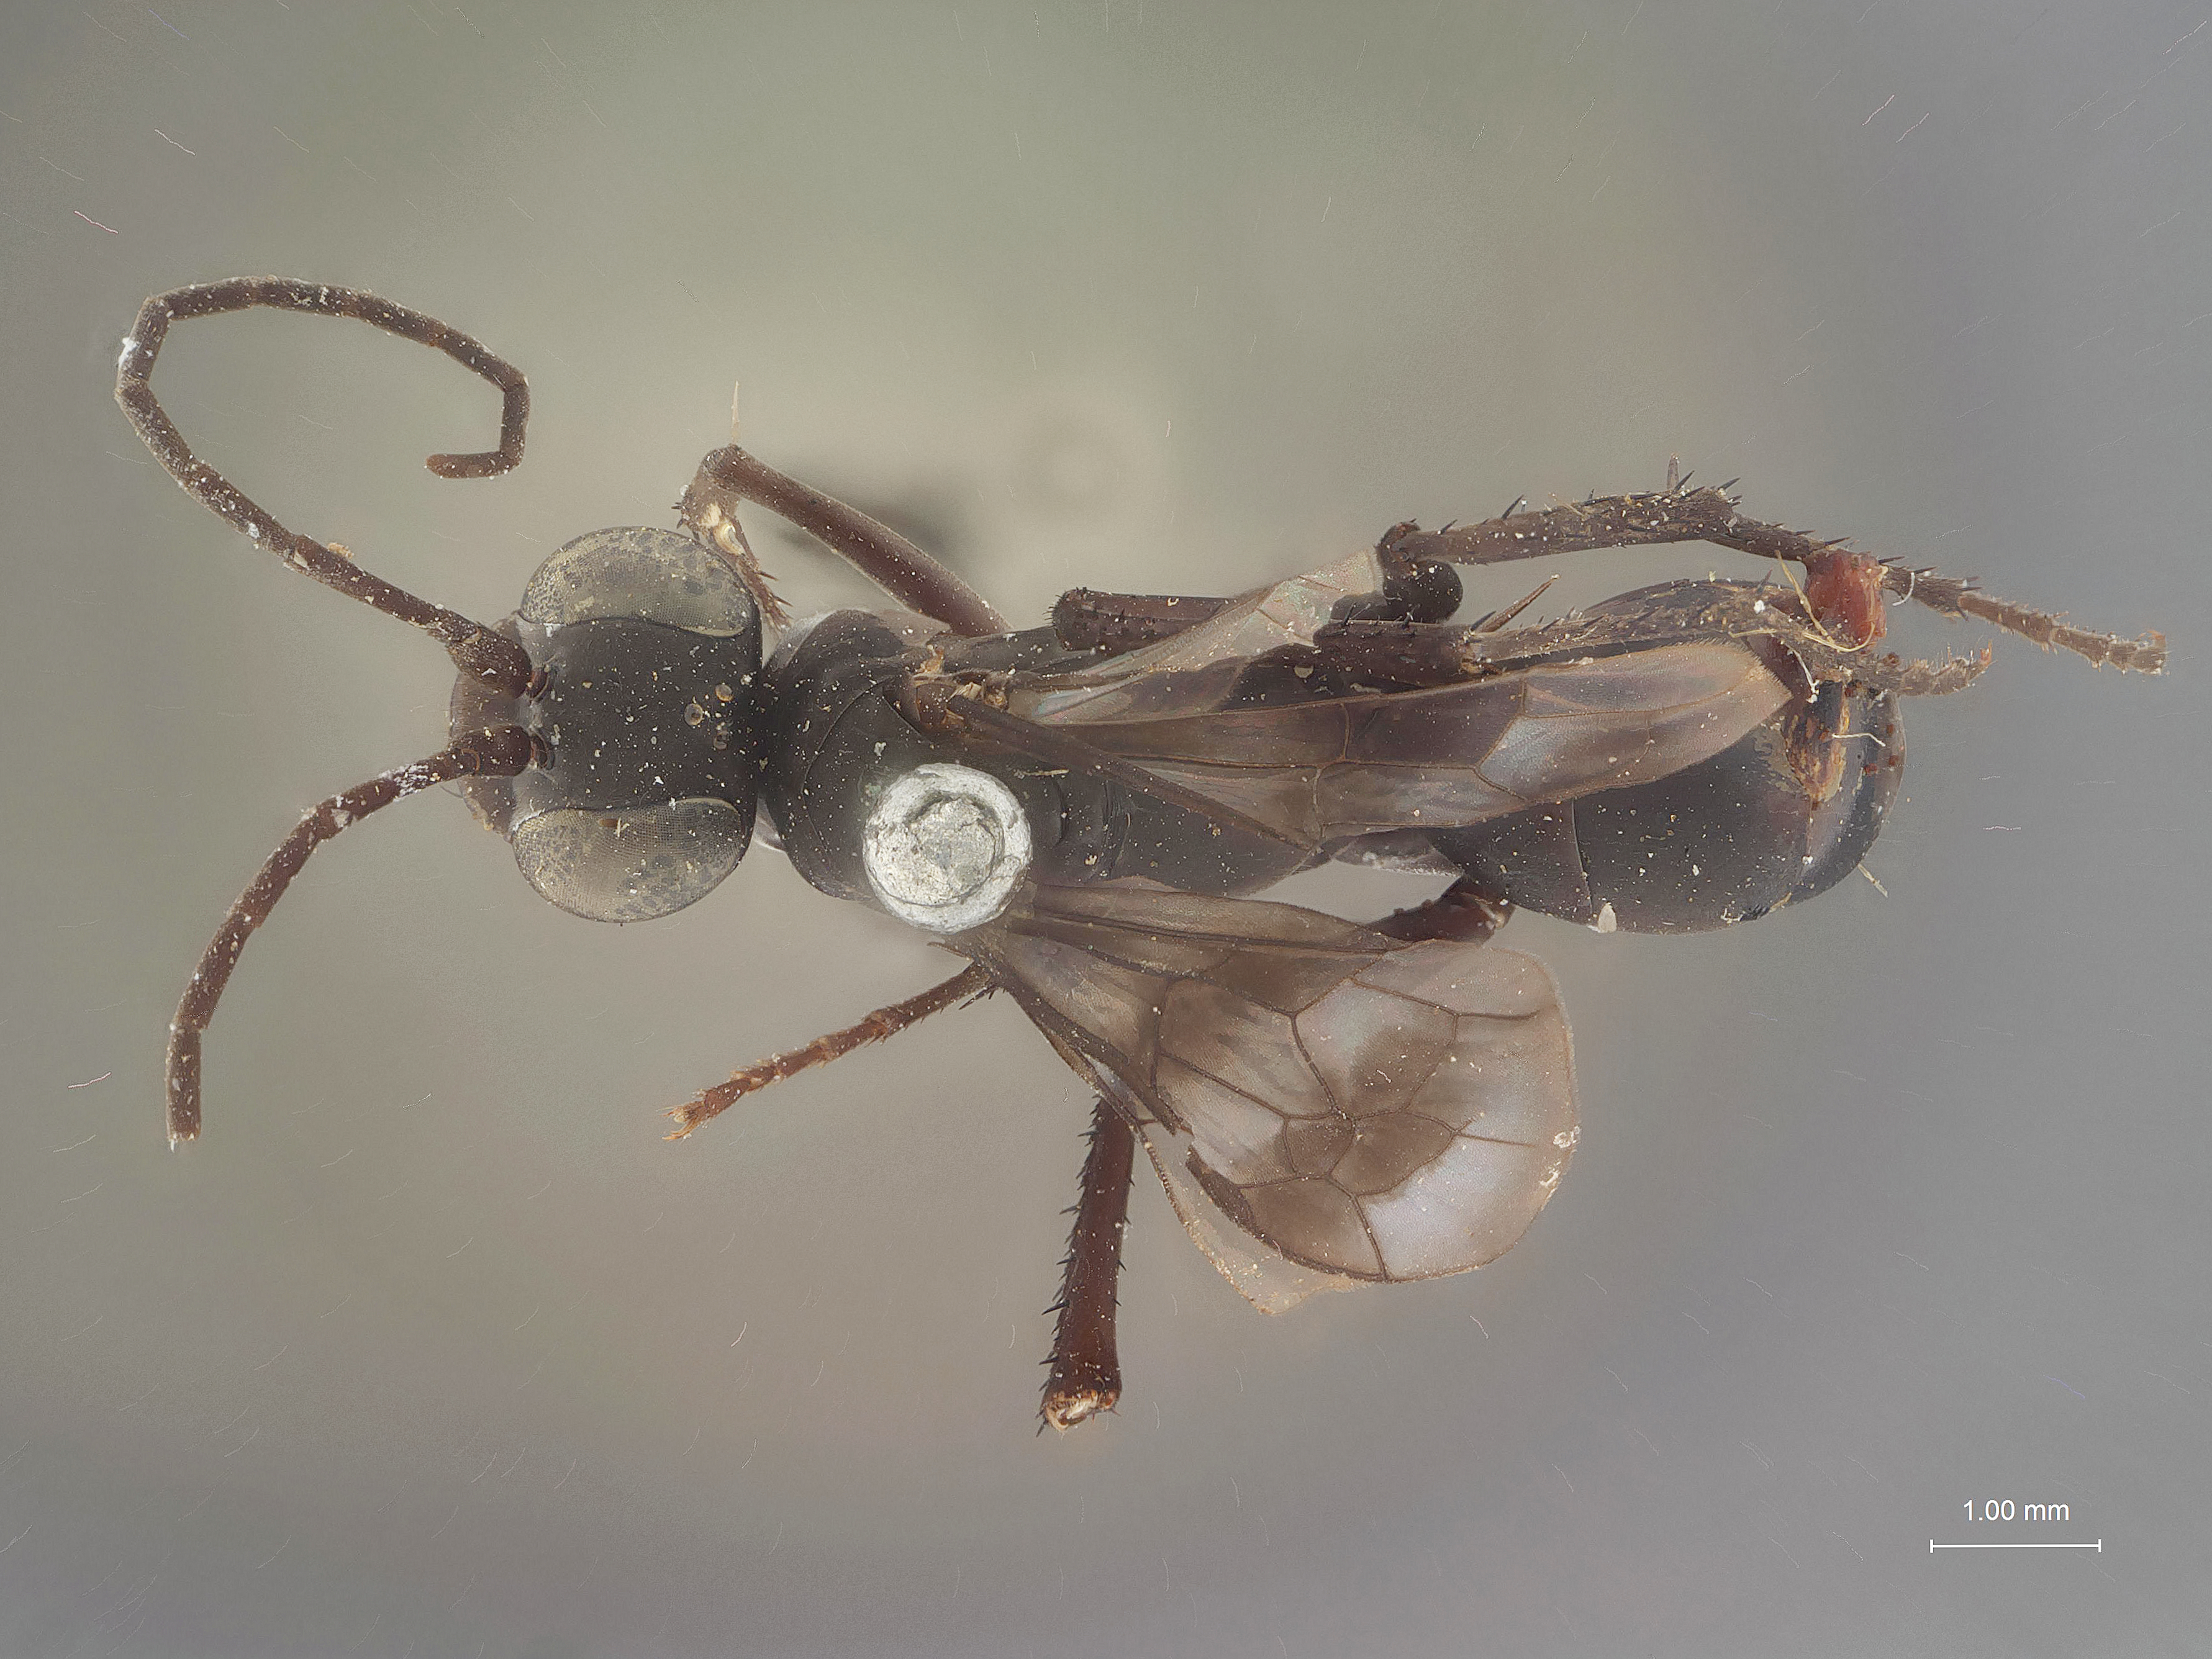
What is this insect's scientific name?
Salius opacifrons
